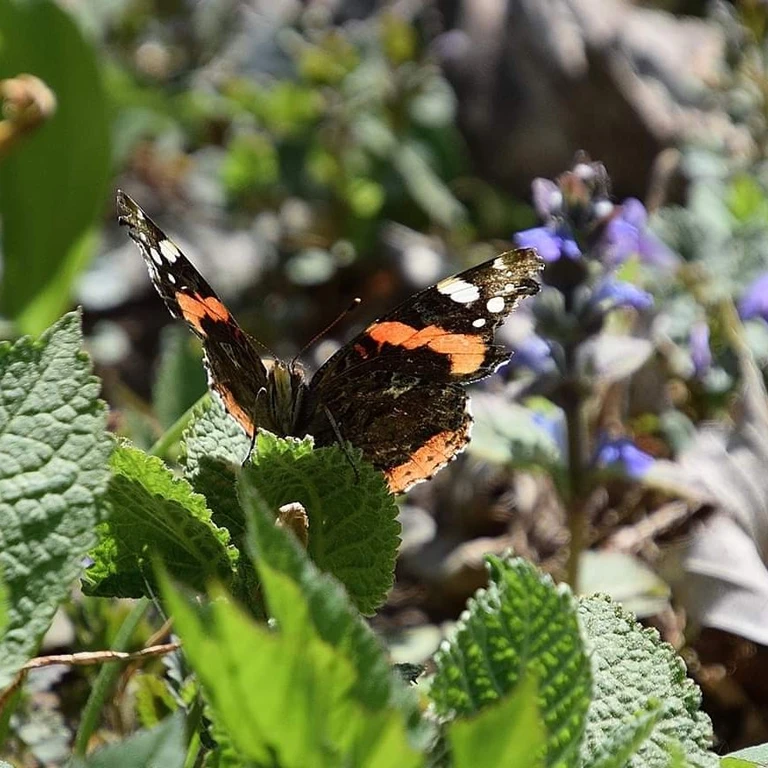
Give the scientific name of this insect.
Vanessa atalanta
